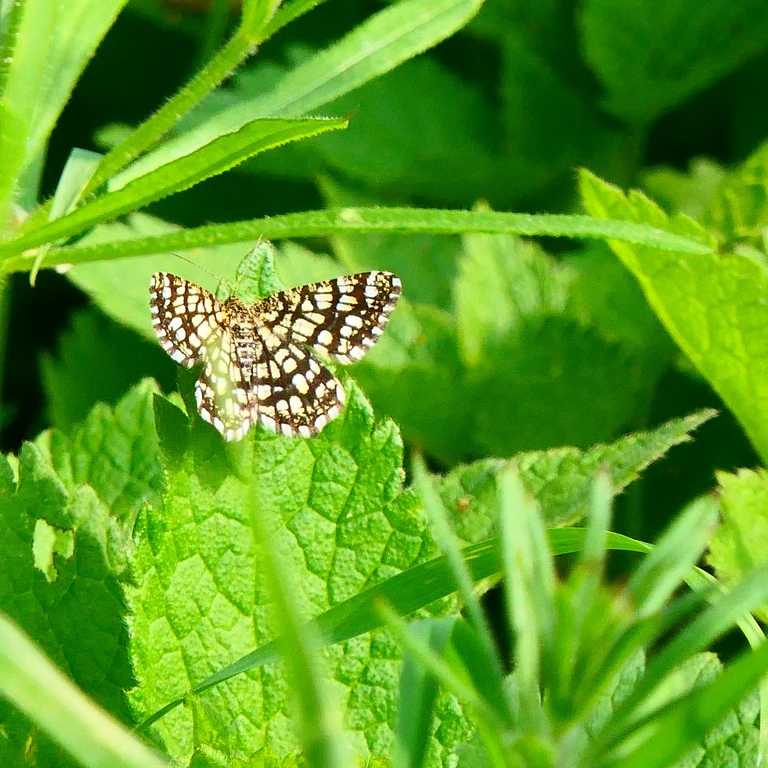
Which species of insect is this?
Chiasmia clathrata
